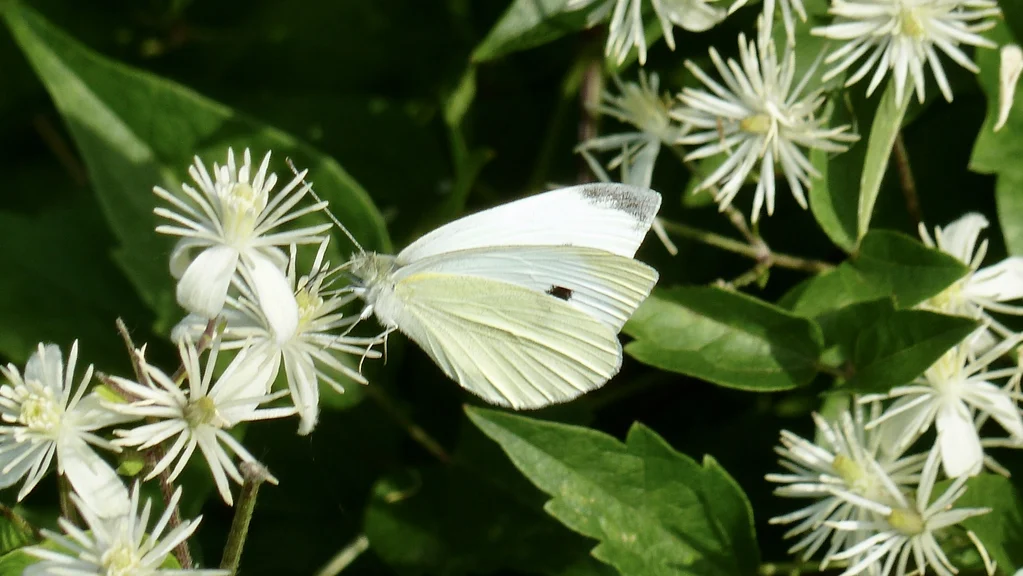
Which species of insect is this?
Pieris rapae
